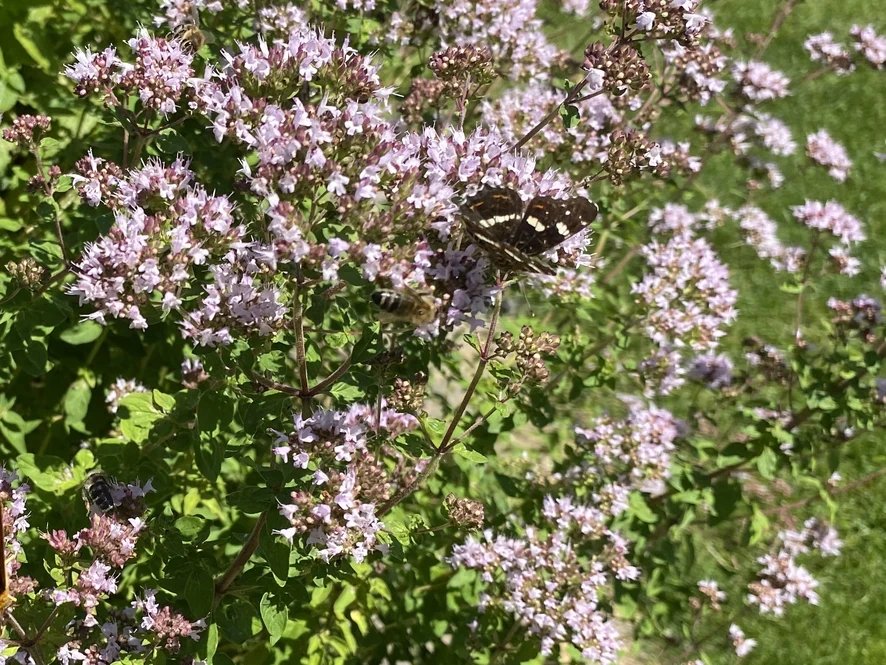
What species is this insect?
Araschnia levana
